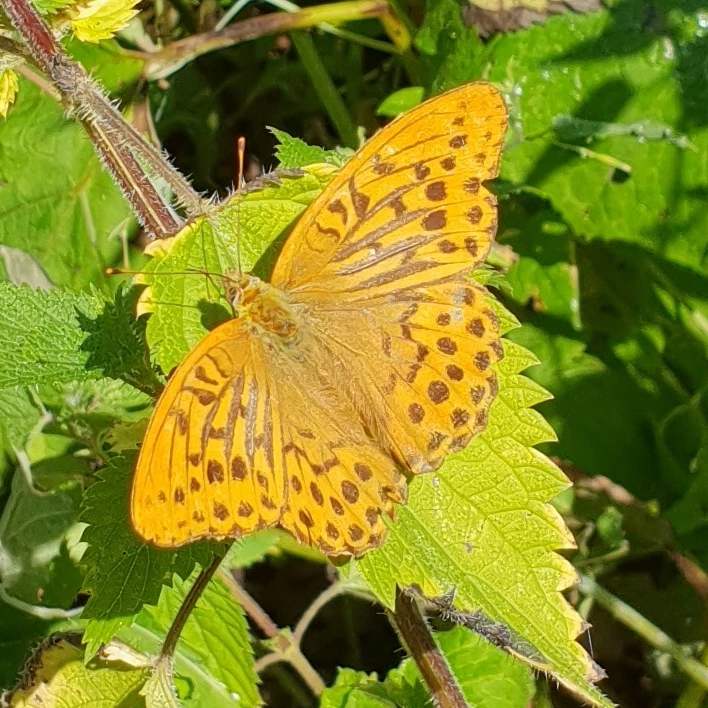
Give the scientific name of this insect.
Argynnis paphia
